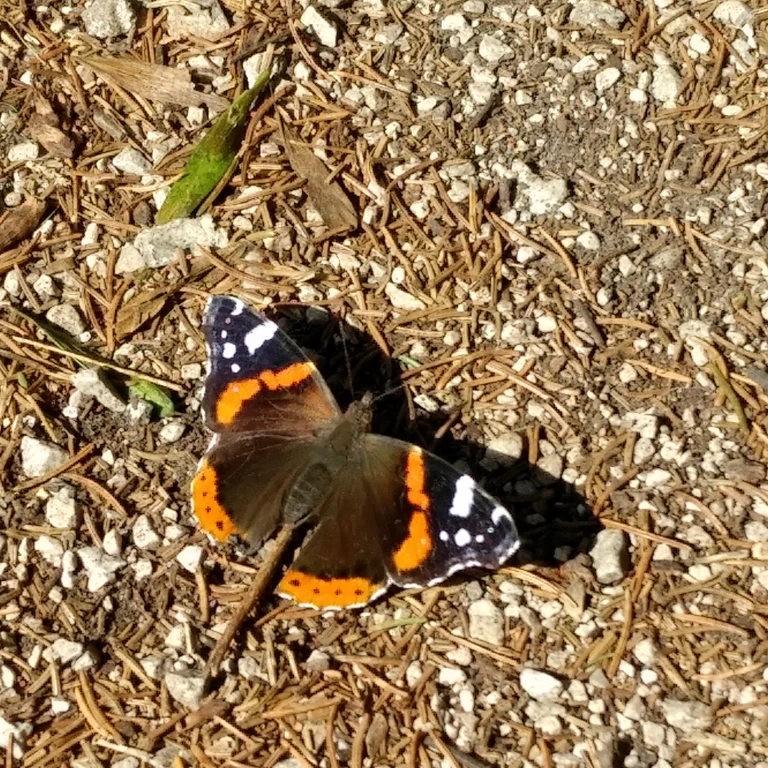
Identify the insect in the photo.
Vanessa atalanta
